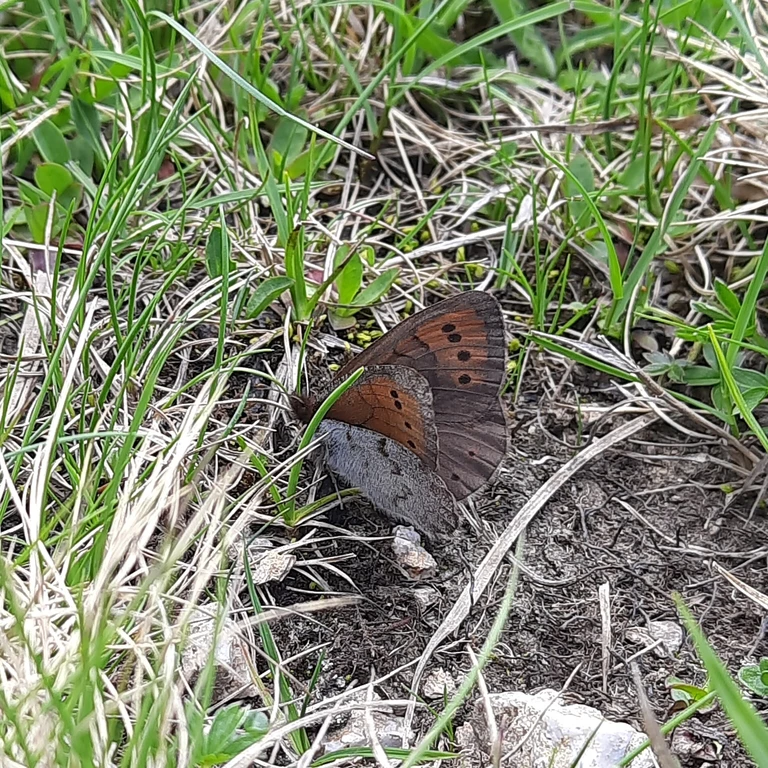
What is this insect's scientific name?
Erebia pandrose
